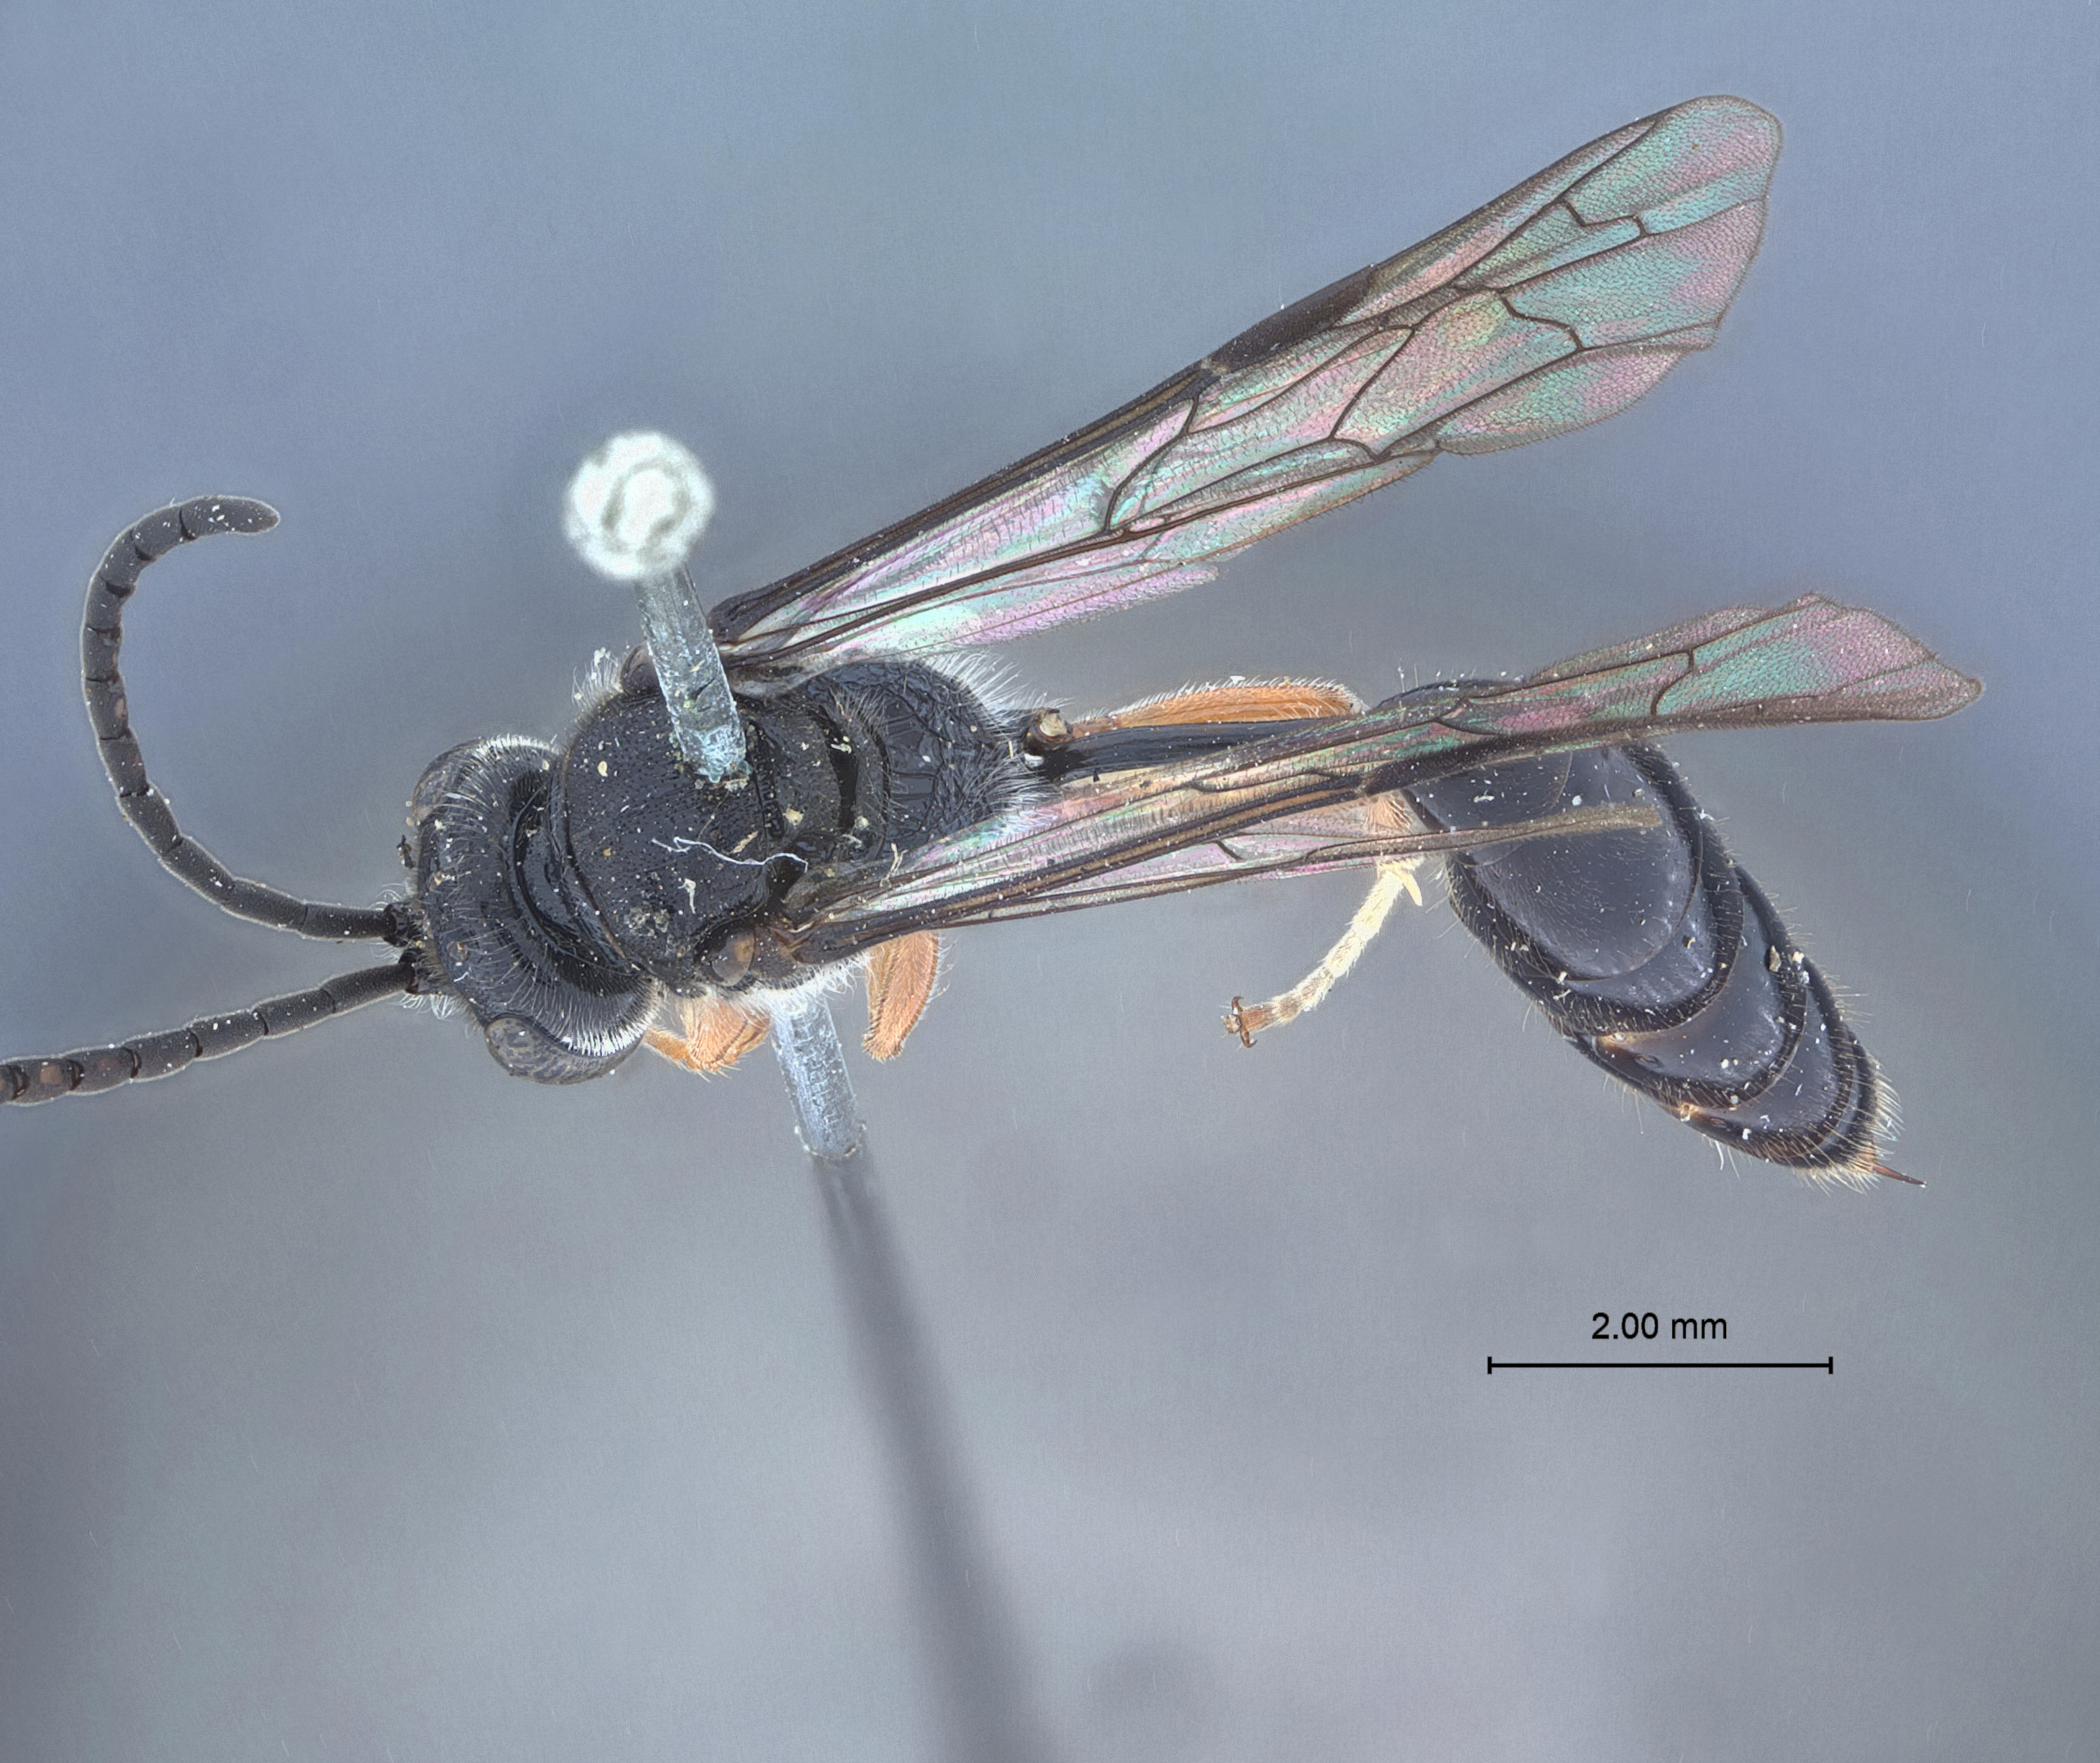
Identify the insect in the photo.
Mimesa bakeri
